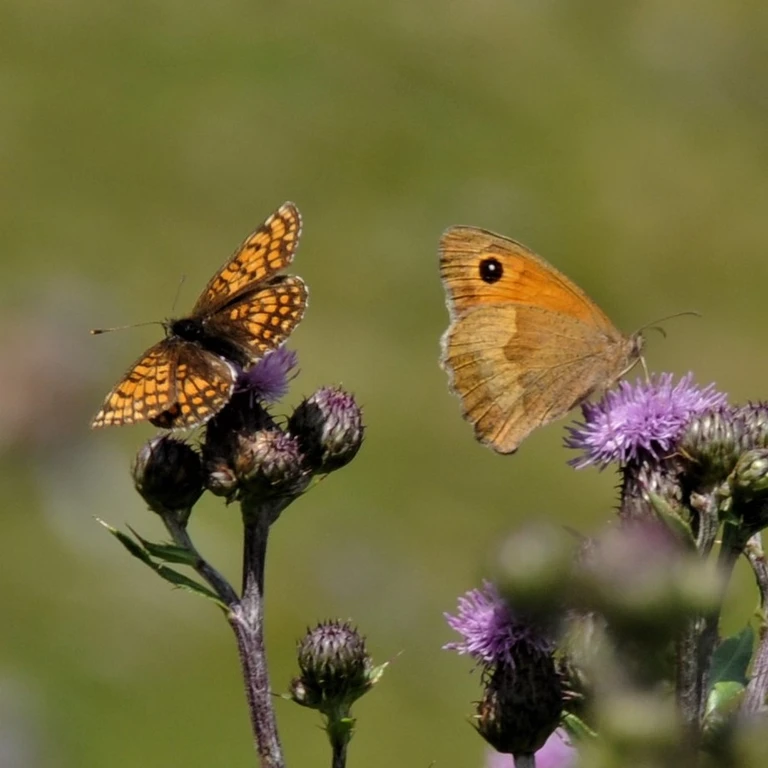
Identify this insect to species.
Maniola jurtina
